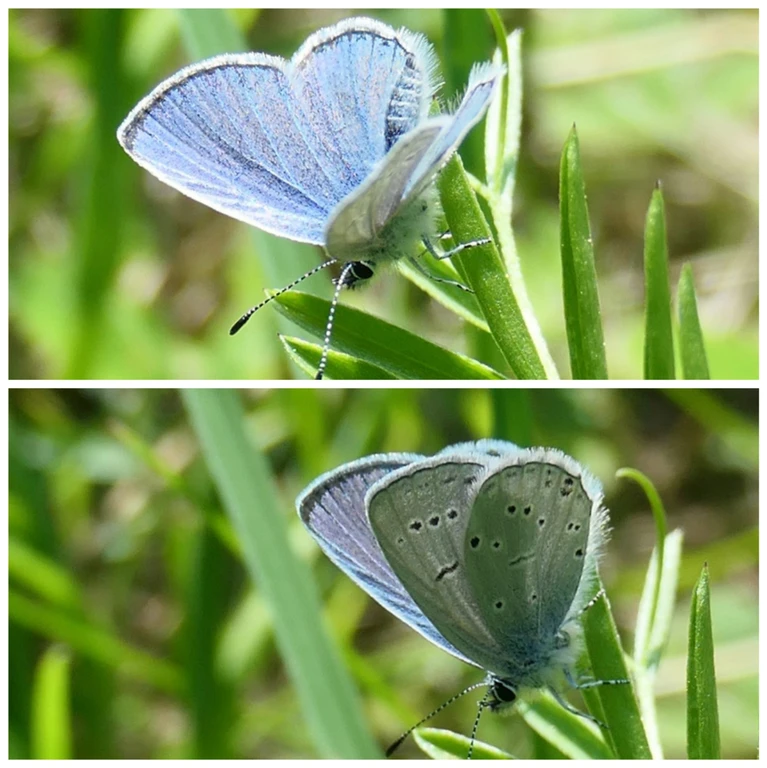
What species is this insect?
Cupido decolorata (also Elkalyce decolorata)
